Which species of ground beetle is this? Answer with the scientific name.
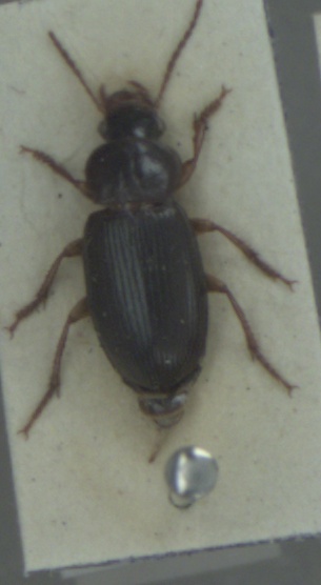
Ophonus rufibarbis
